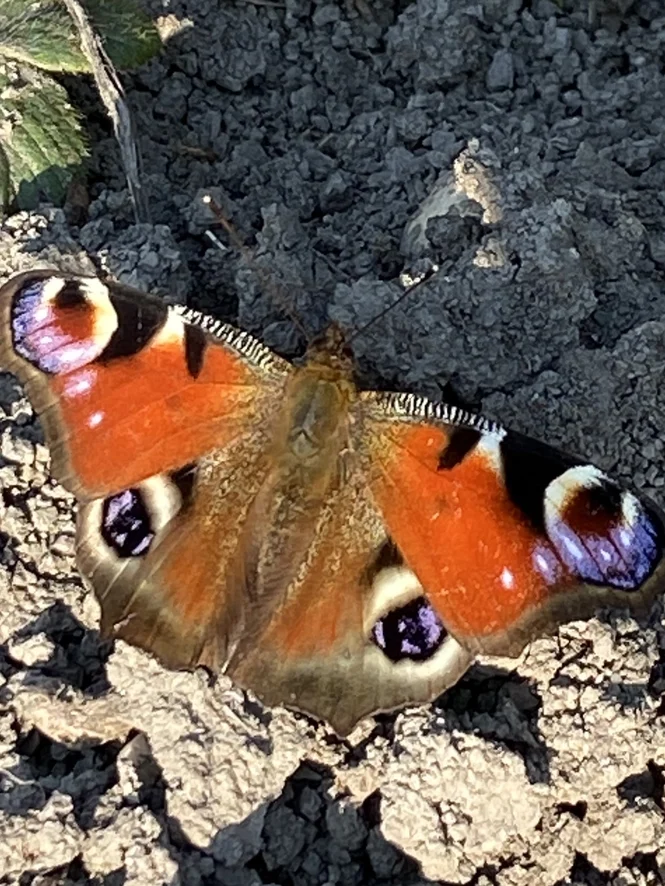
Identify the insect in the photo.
Aglais io
